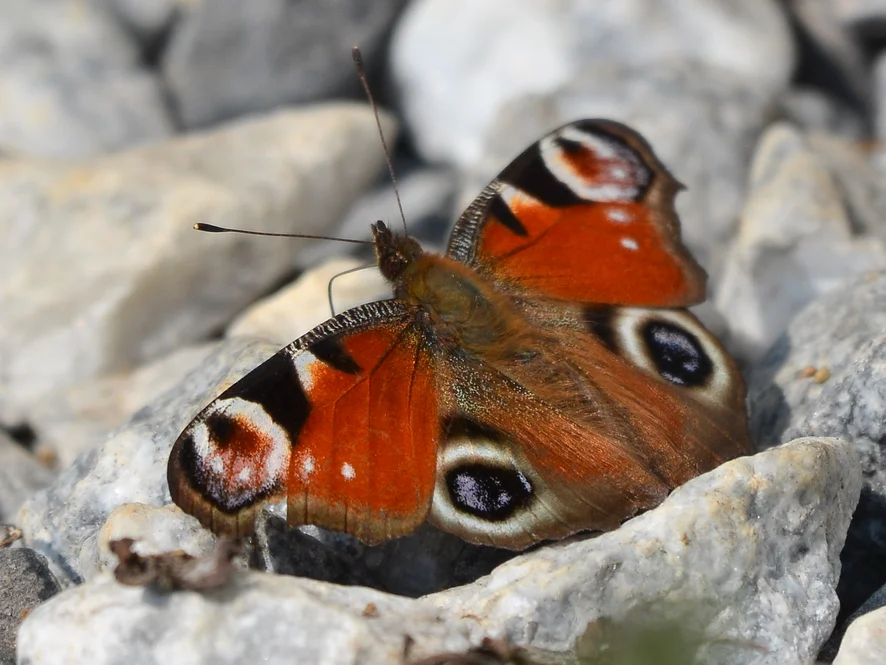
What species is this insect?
Aglais io
